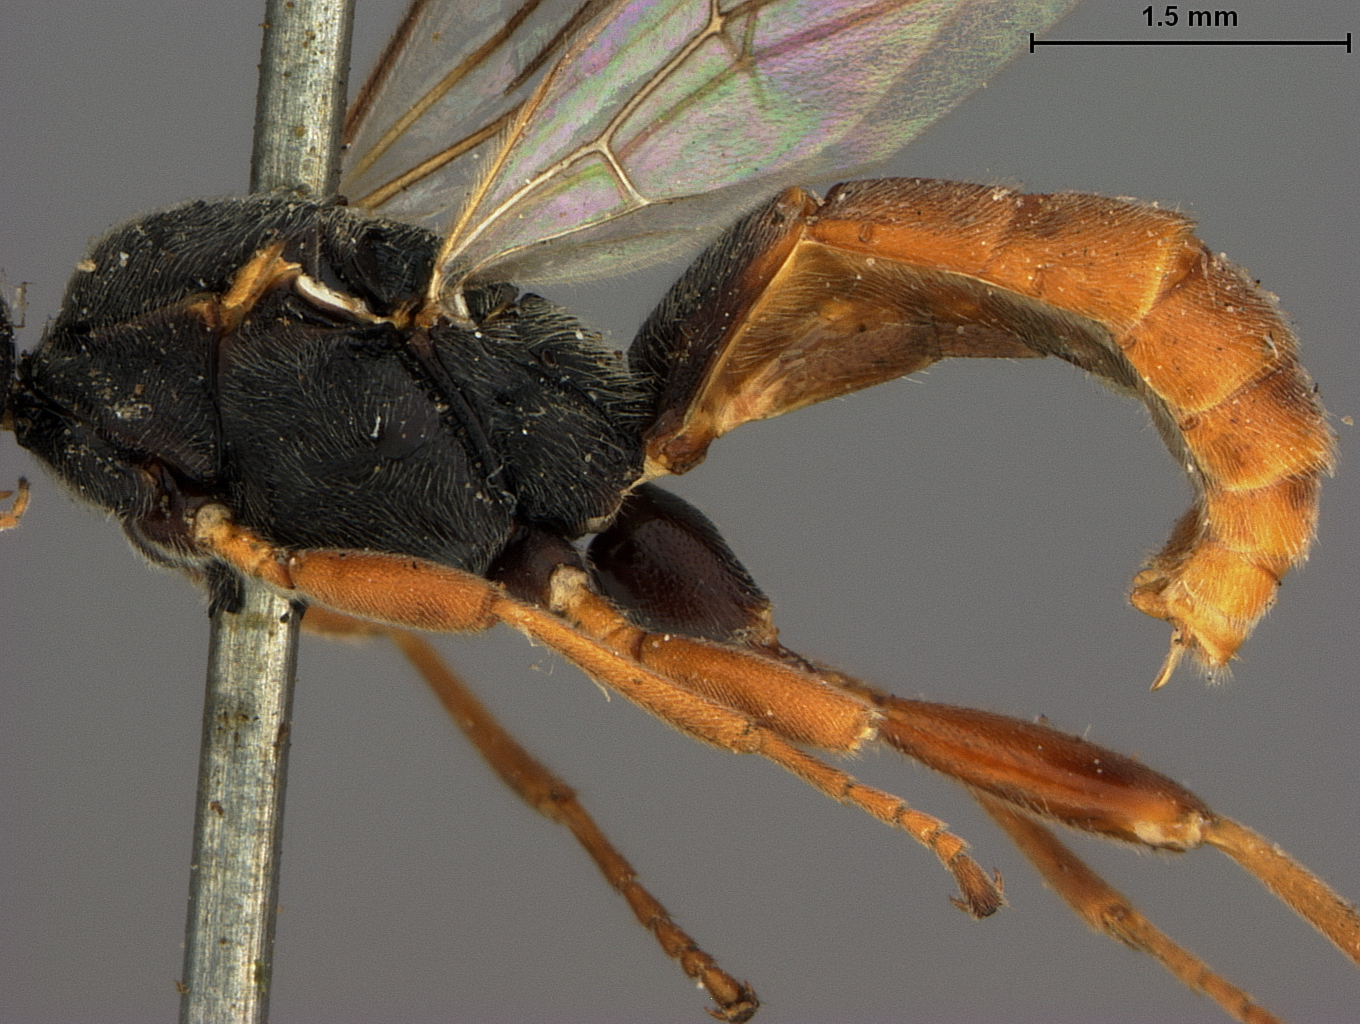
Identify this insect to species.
Phogas carinatus
